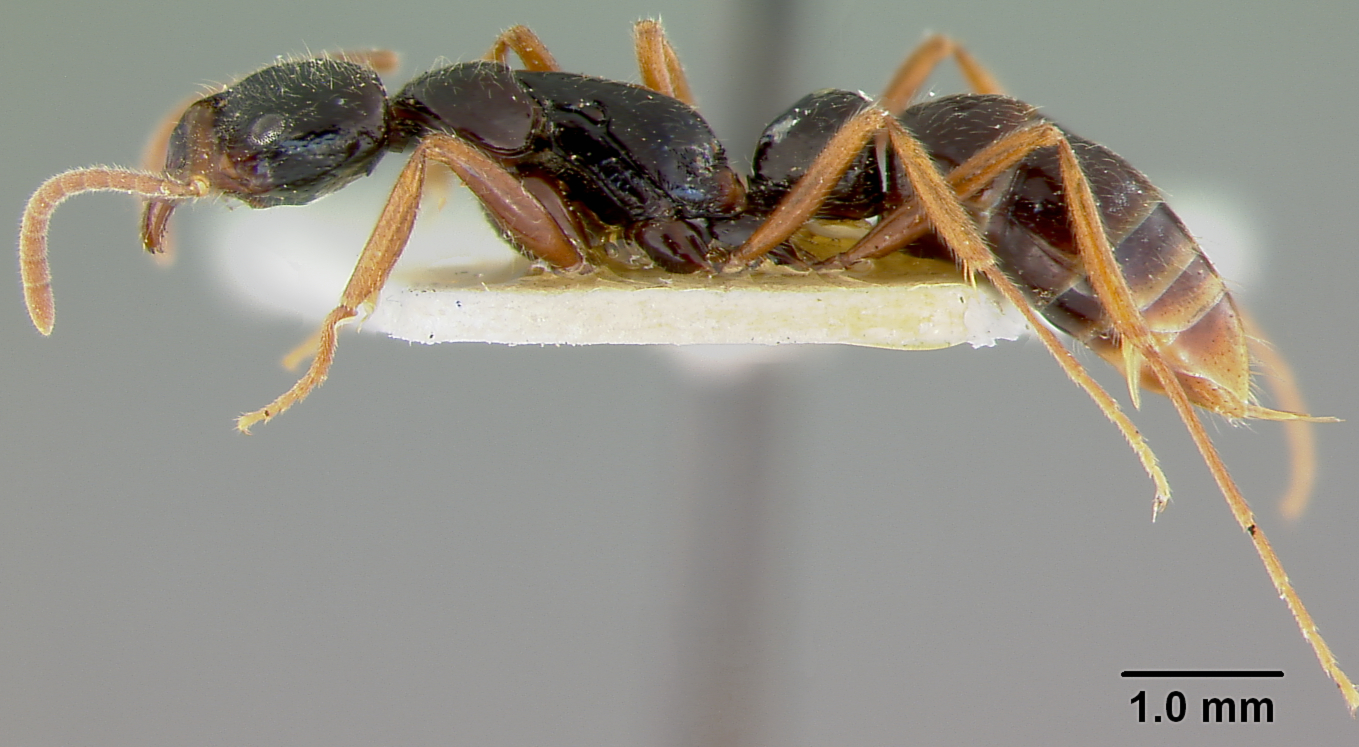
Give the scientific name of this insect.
Leptogenys letilae
